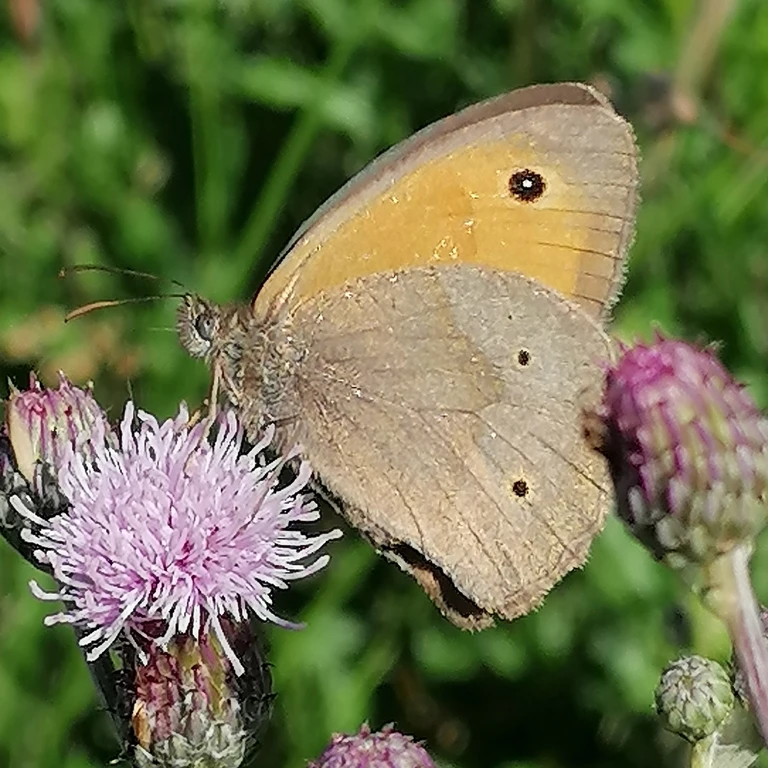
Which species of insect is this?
Maniola jurtina
